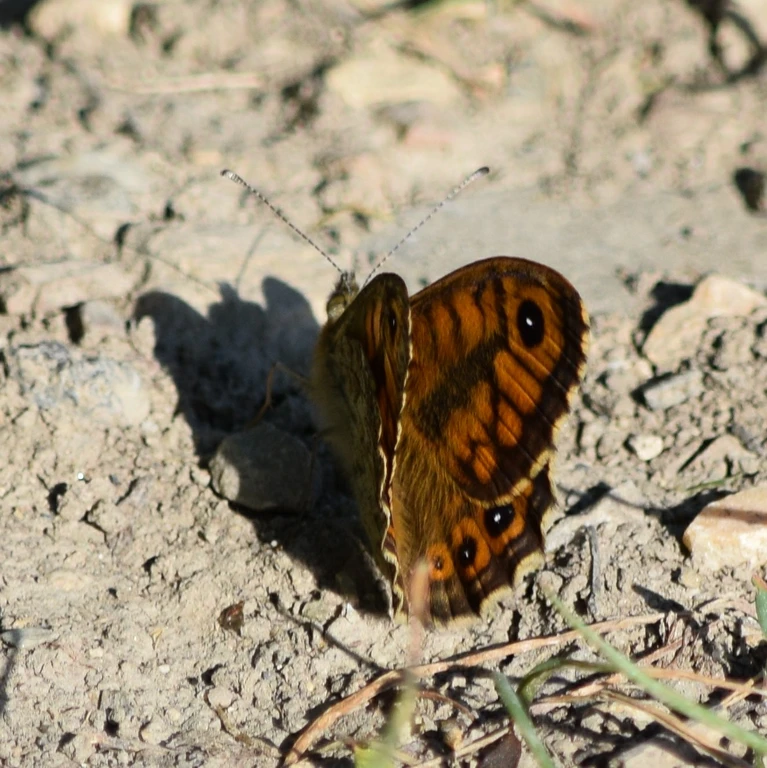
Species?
Lasiommata megera (also Pararge megera)
